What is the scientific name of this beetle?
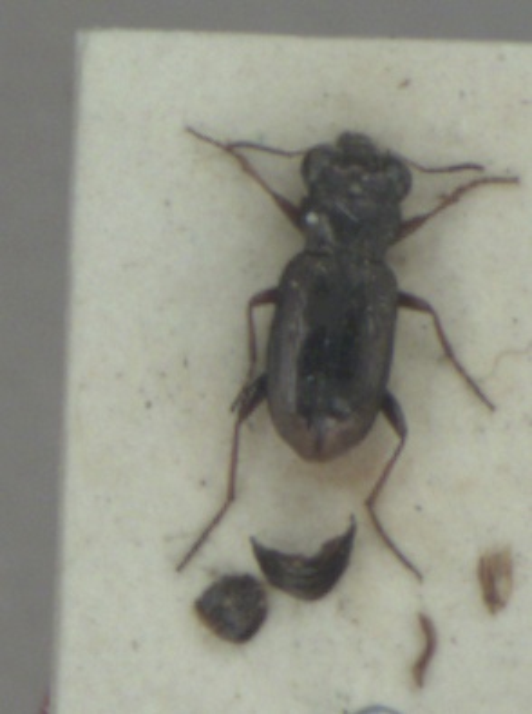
Notiophilus rufipes
